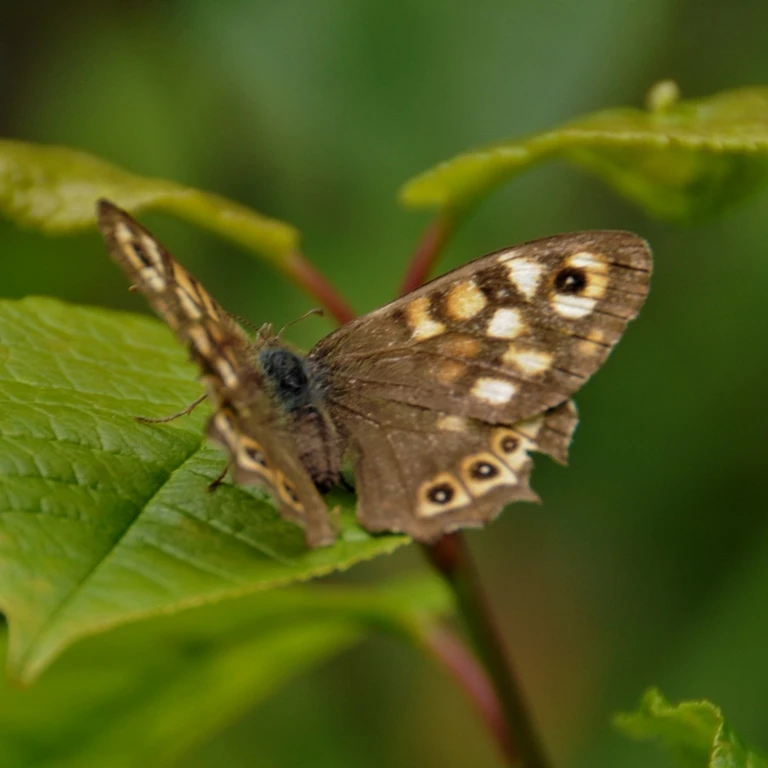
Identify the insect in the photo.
Pararge aegeria
